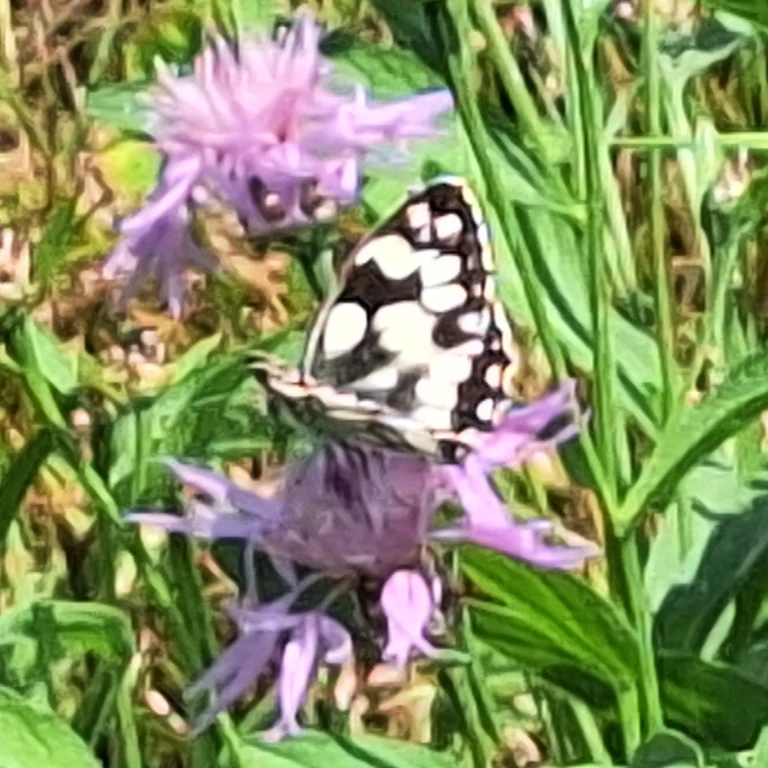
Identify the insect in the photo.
Melanargia galathea
